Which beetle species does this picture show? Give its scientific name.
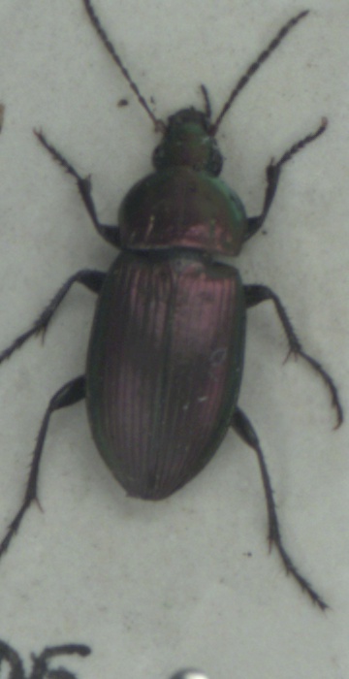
Poecilus versicolor
